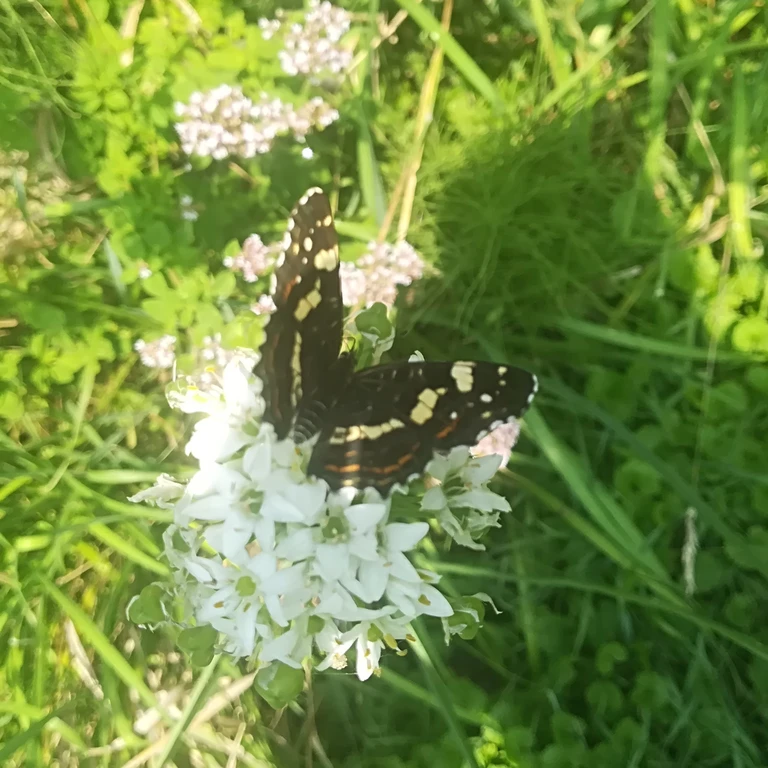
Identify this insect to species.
Araschnia levana
